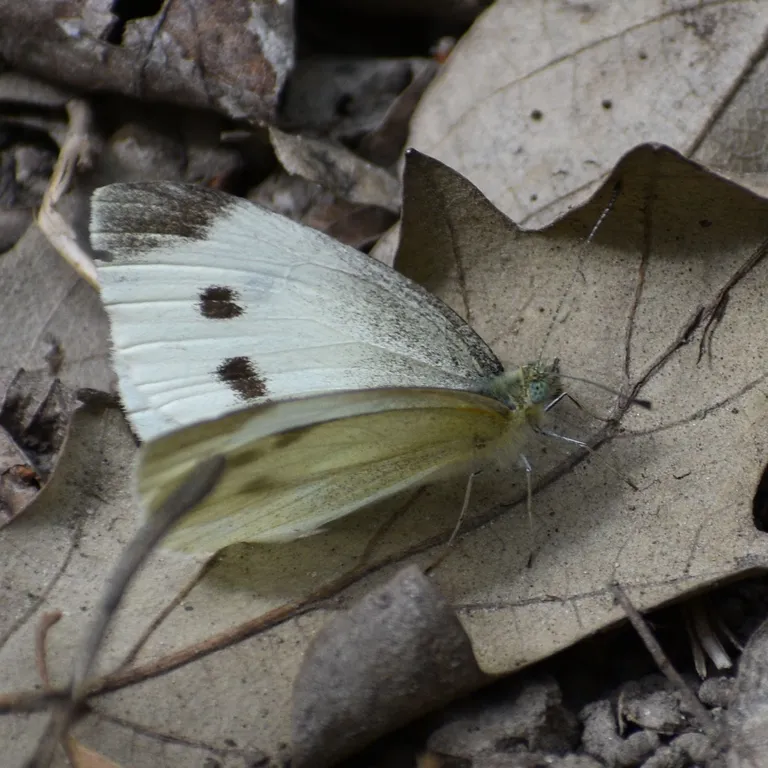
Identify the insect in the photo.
Pieris rapae
